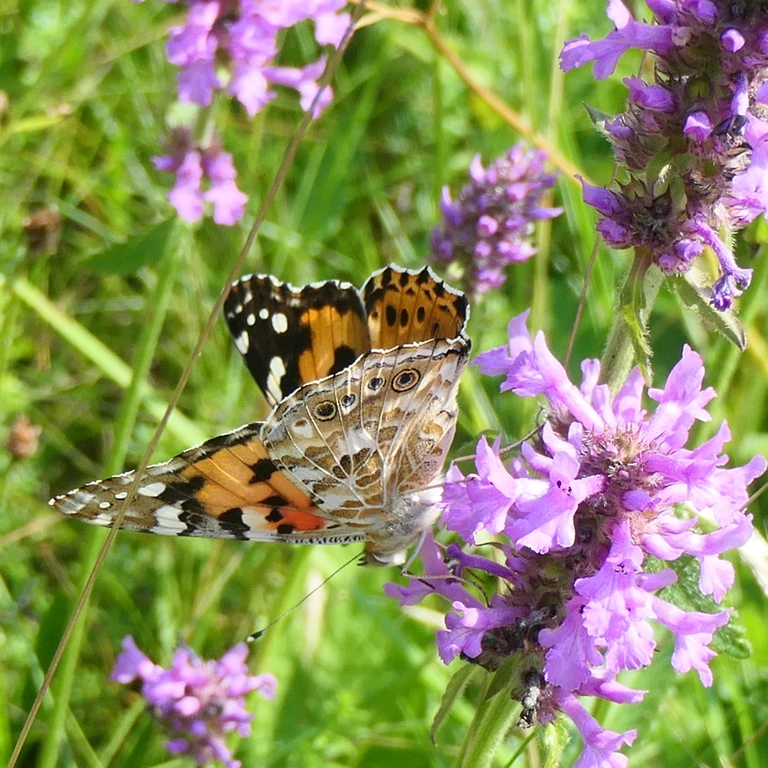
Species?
Vanessa cardui
